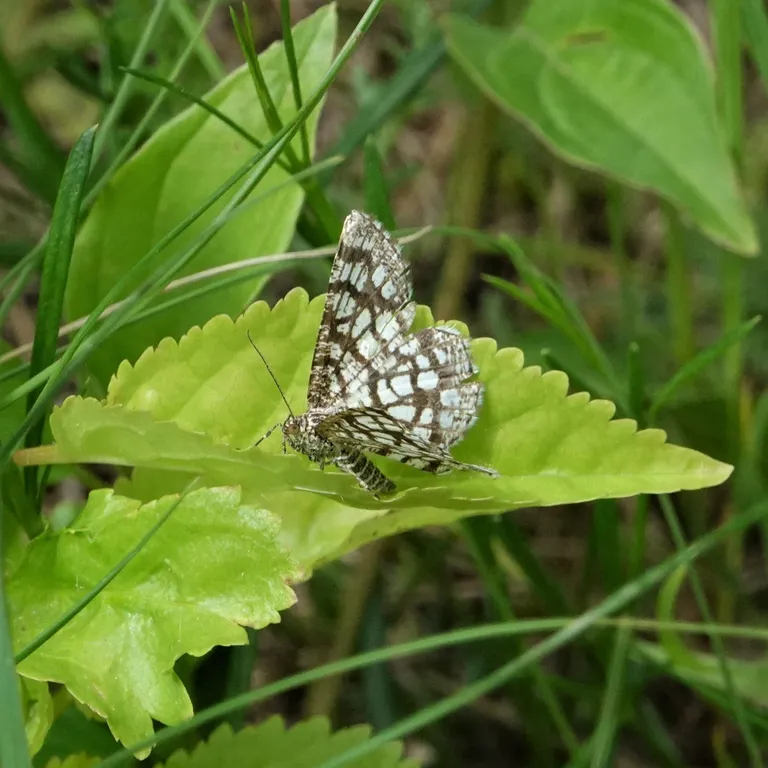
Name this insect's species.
Chiasmia clathrata
